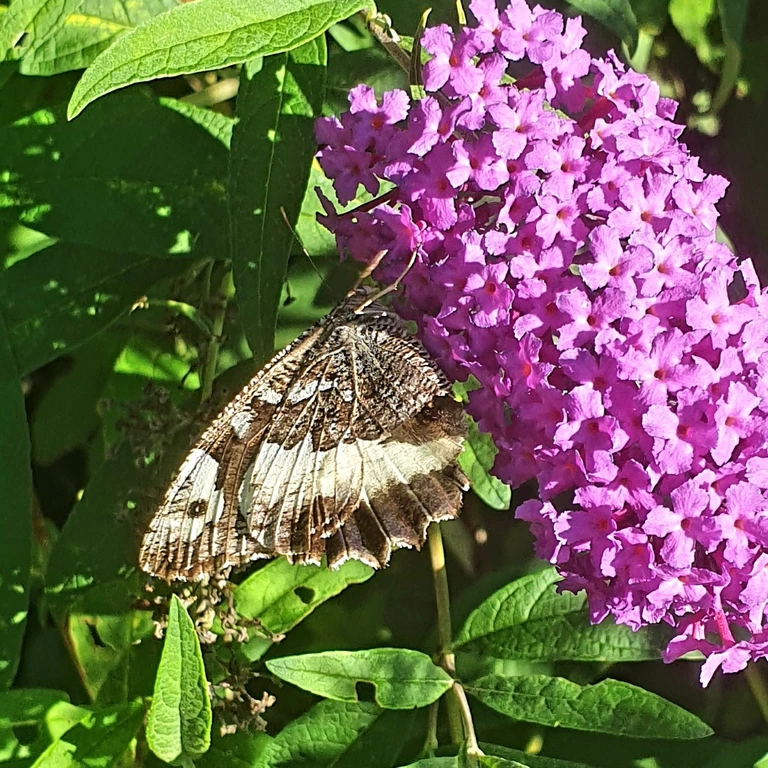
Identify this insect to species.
Brintesia circe
